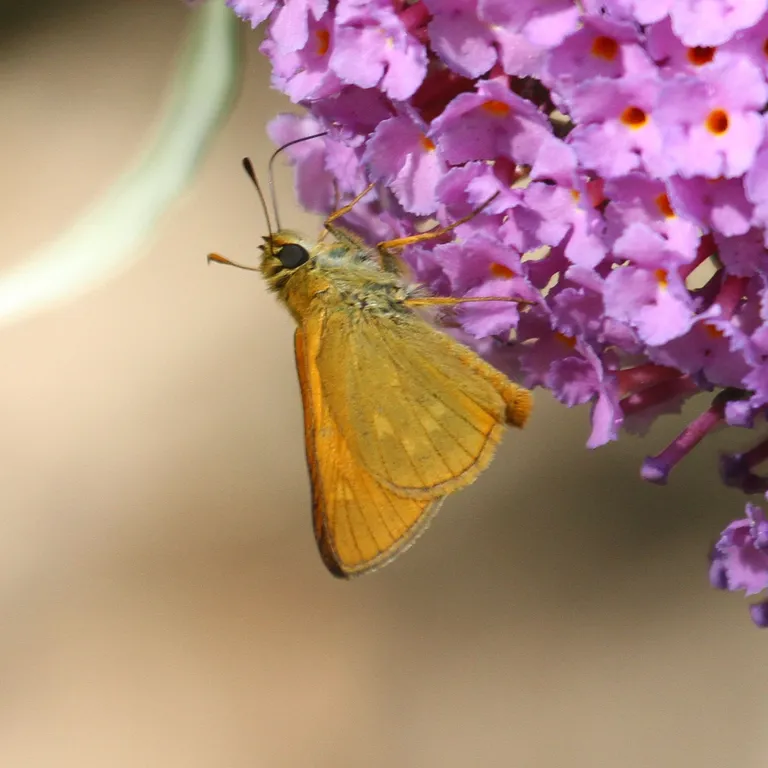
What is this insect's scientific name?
Ochlodes sylvanus (also Ochlodes venata)
